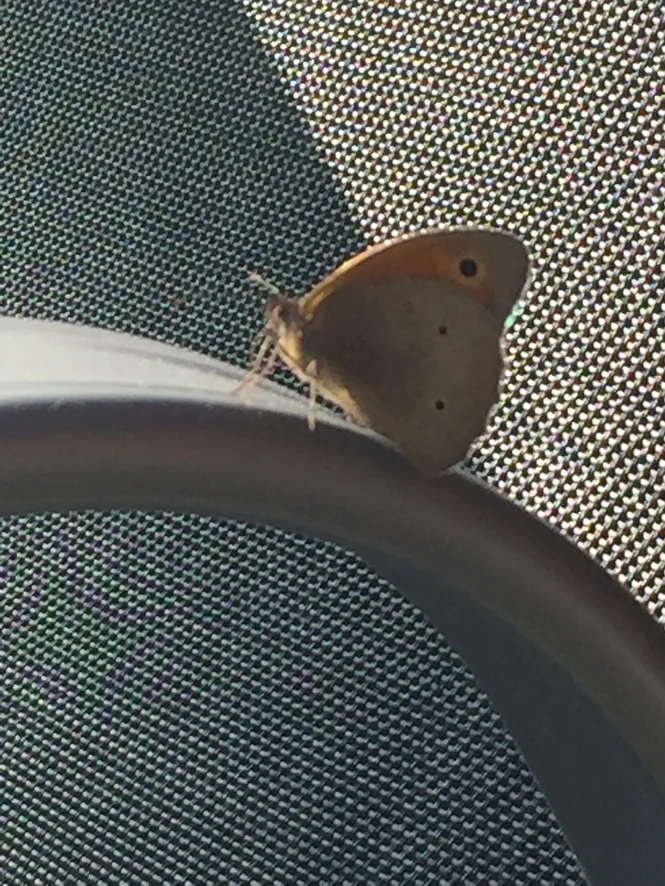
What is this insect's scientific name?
Maniola jurtina
